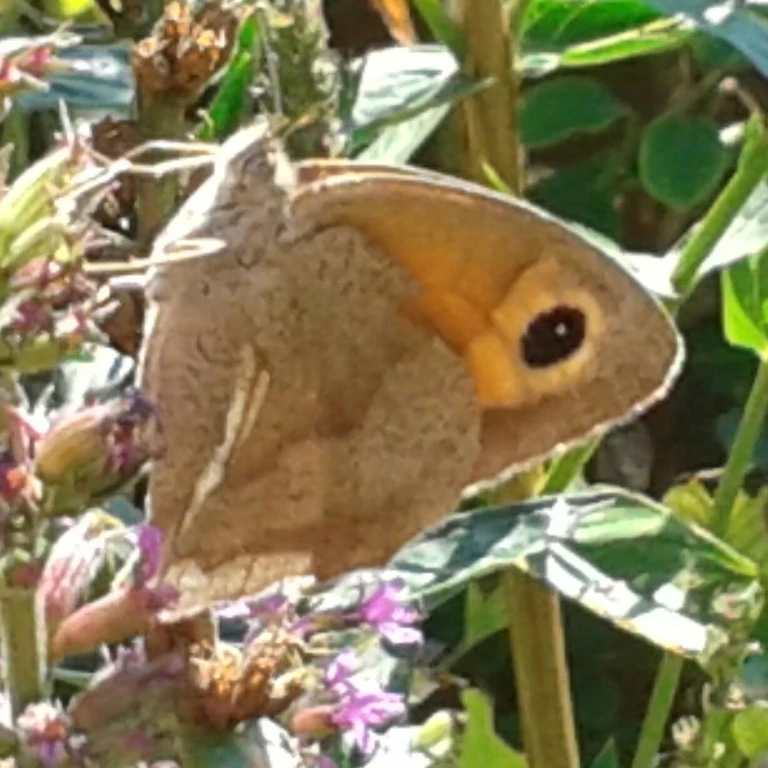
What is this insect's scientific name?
Maniola jurtina
